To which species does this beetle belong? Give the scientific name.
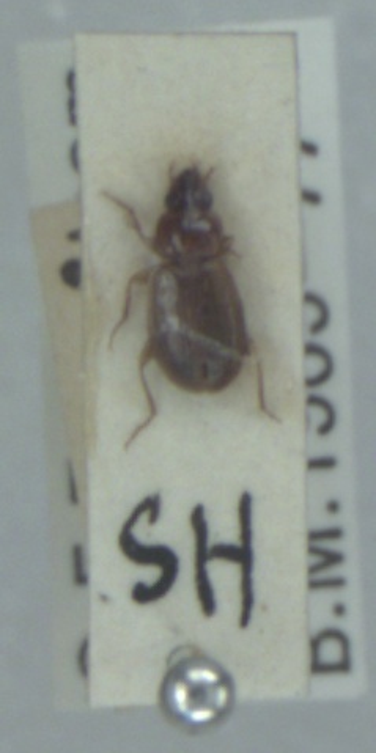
Trechus obtusus
